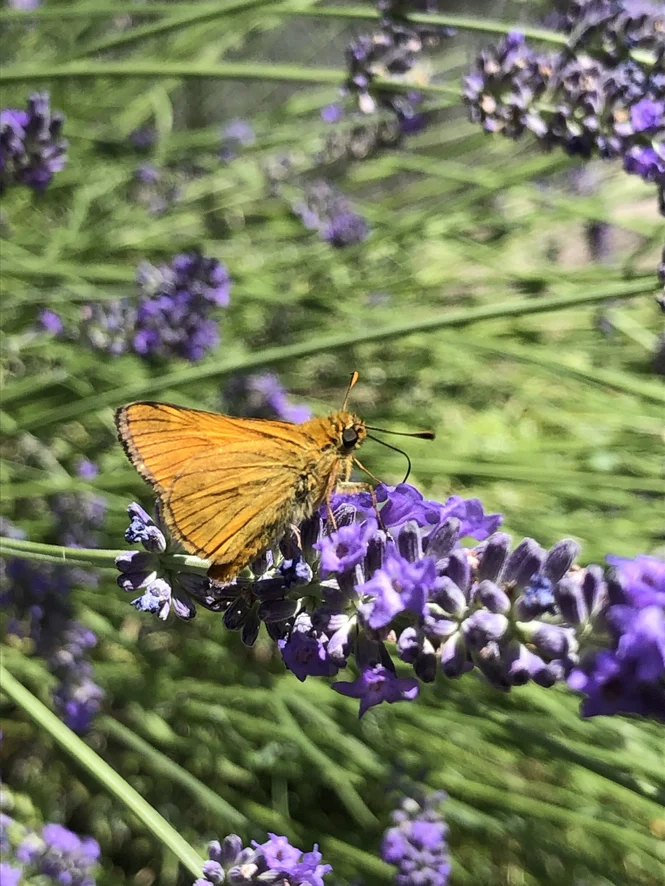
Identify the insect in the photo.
Ochlodes sylvanus (also Ochlodes venata)
